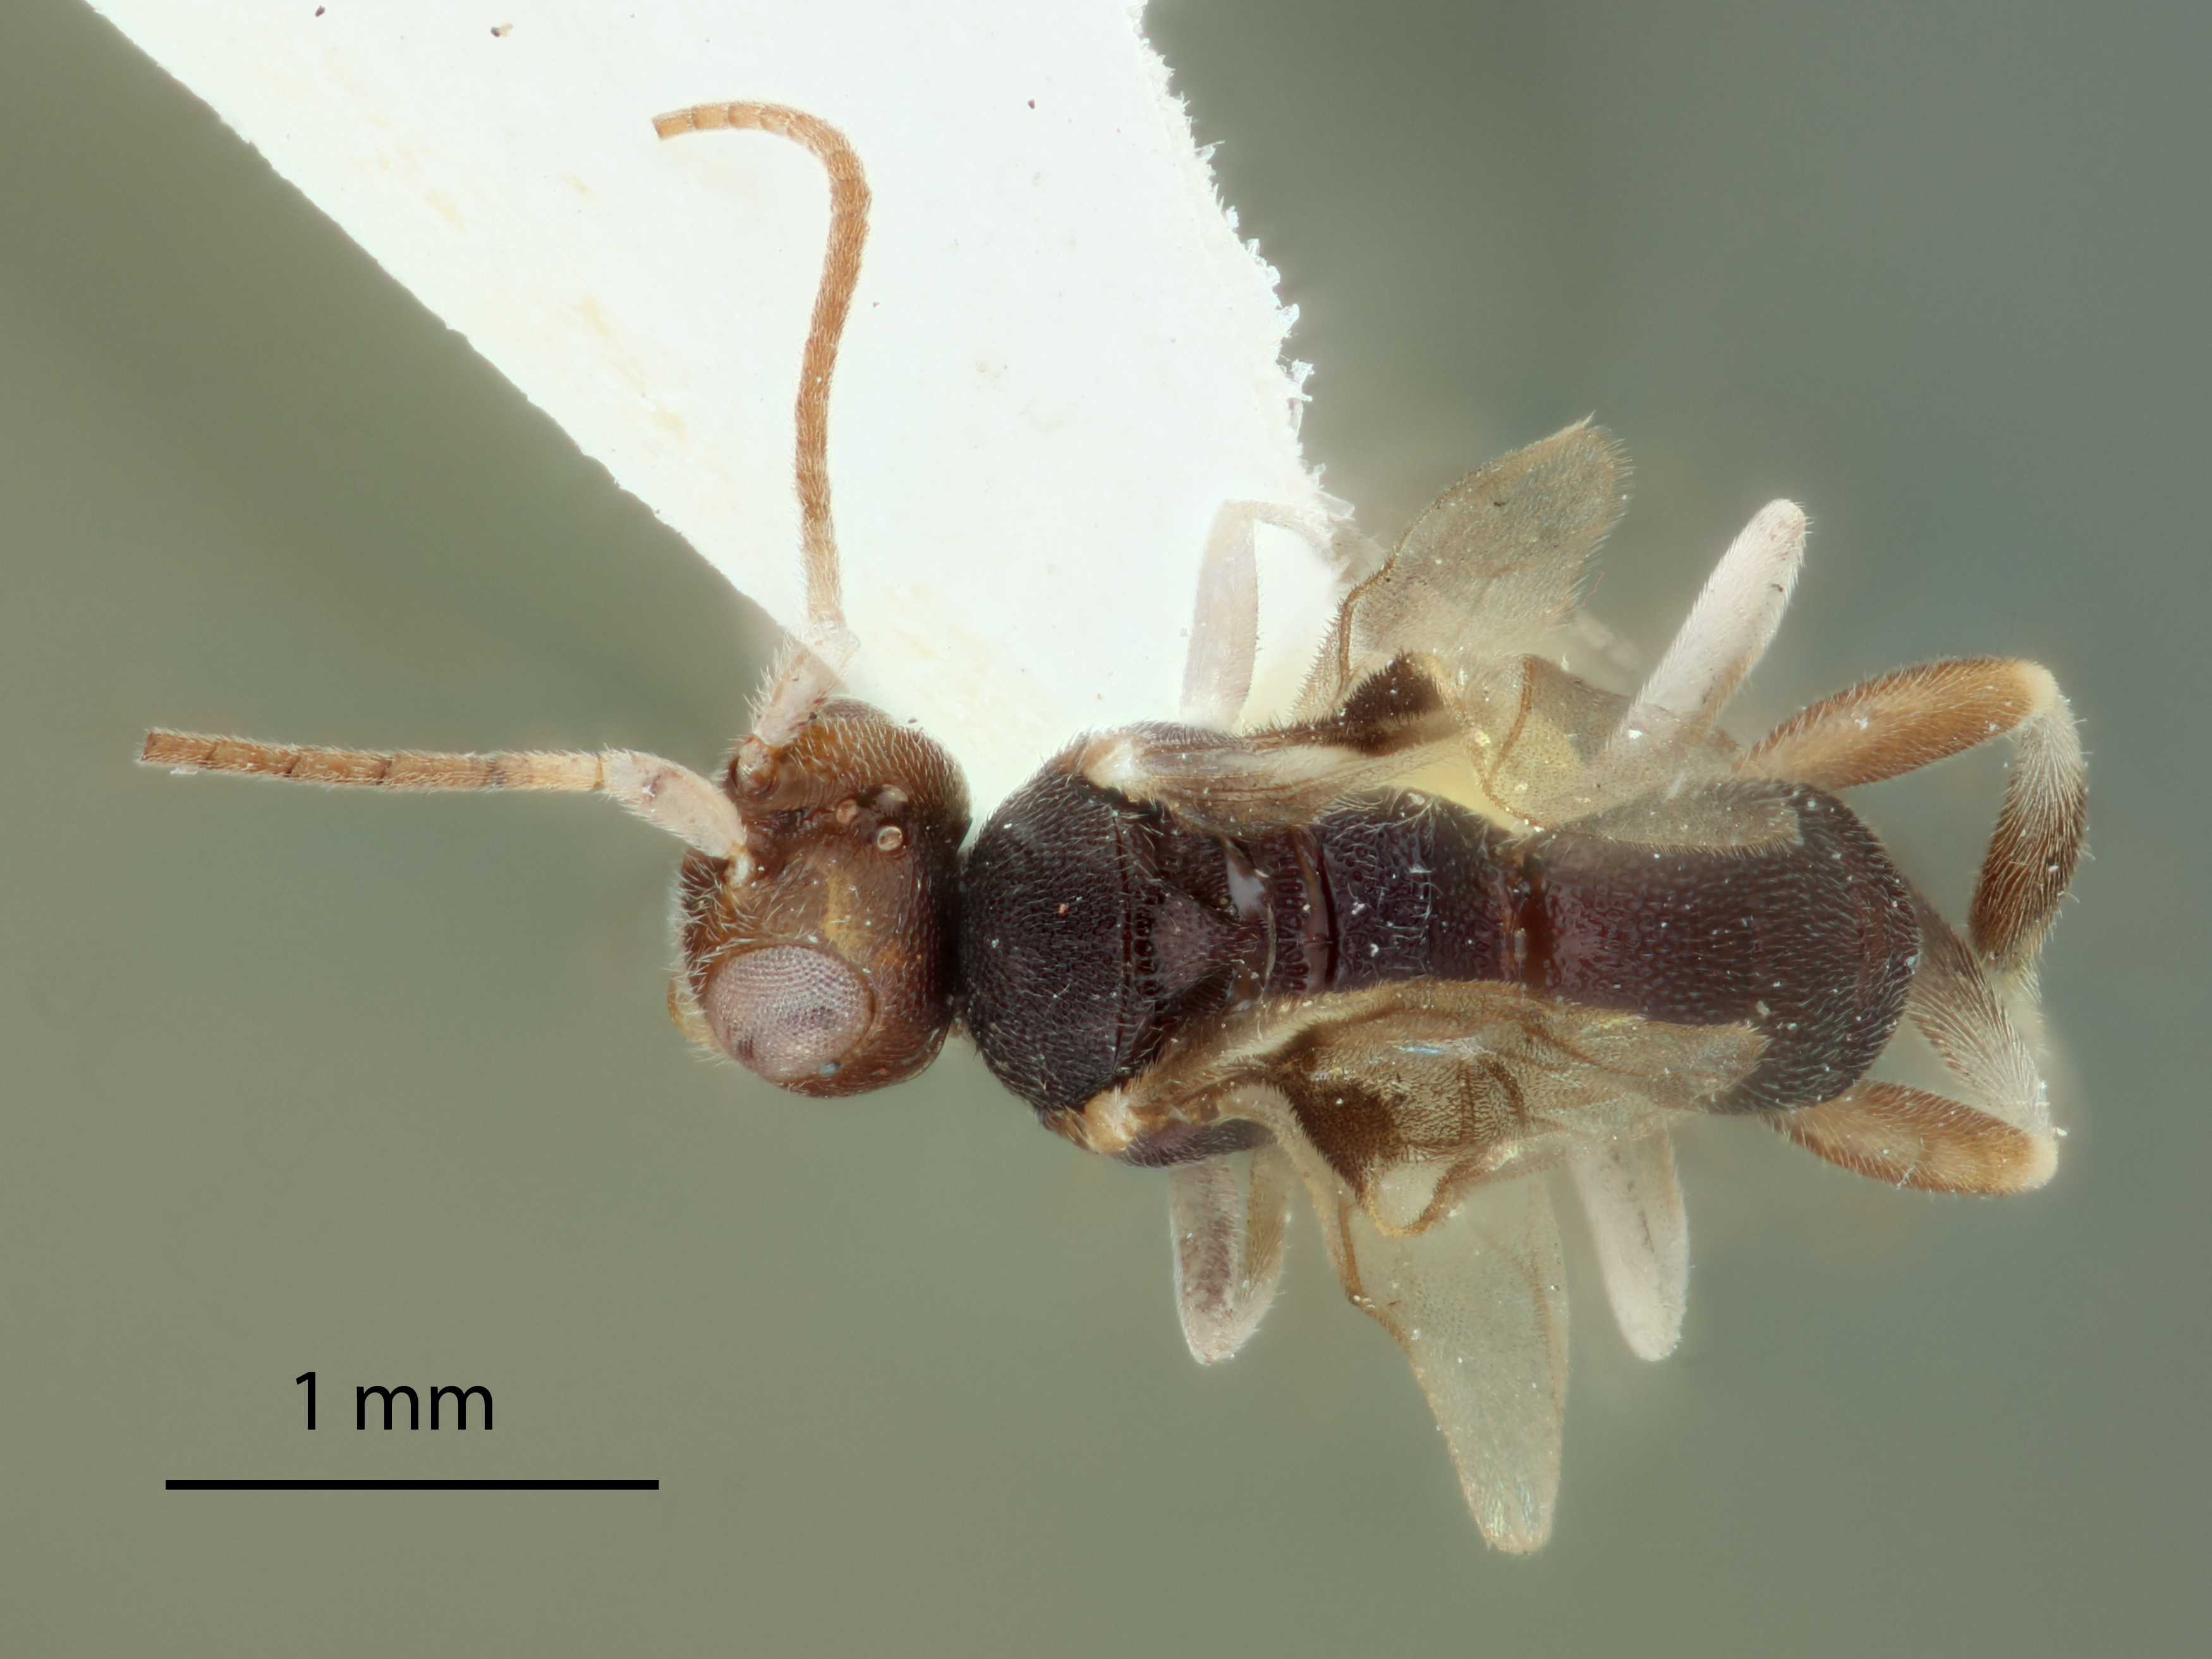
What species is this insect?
Phanerotoma albiscapa
